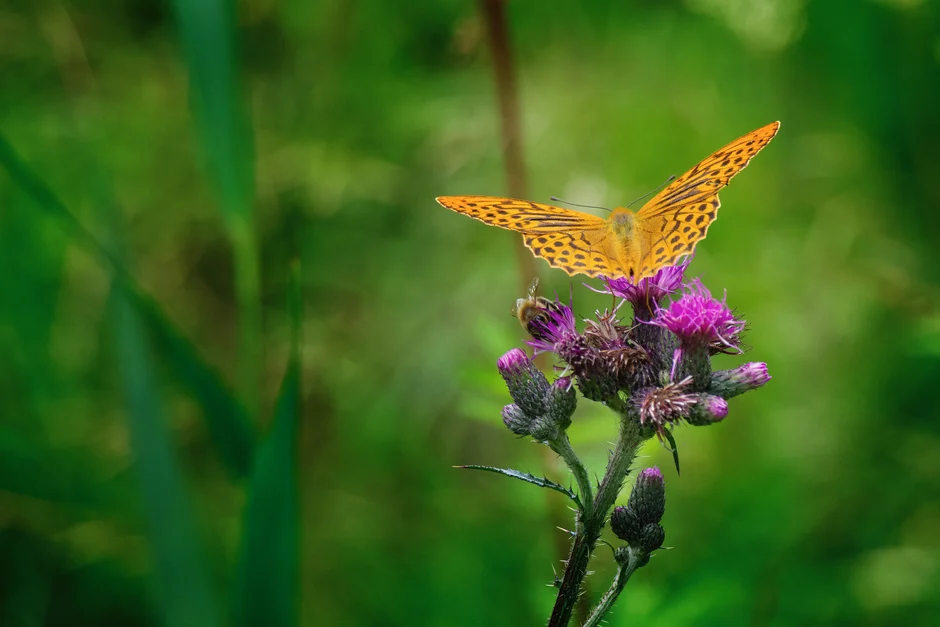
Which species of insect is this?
Argynnis paphia
